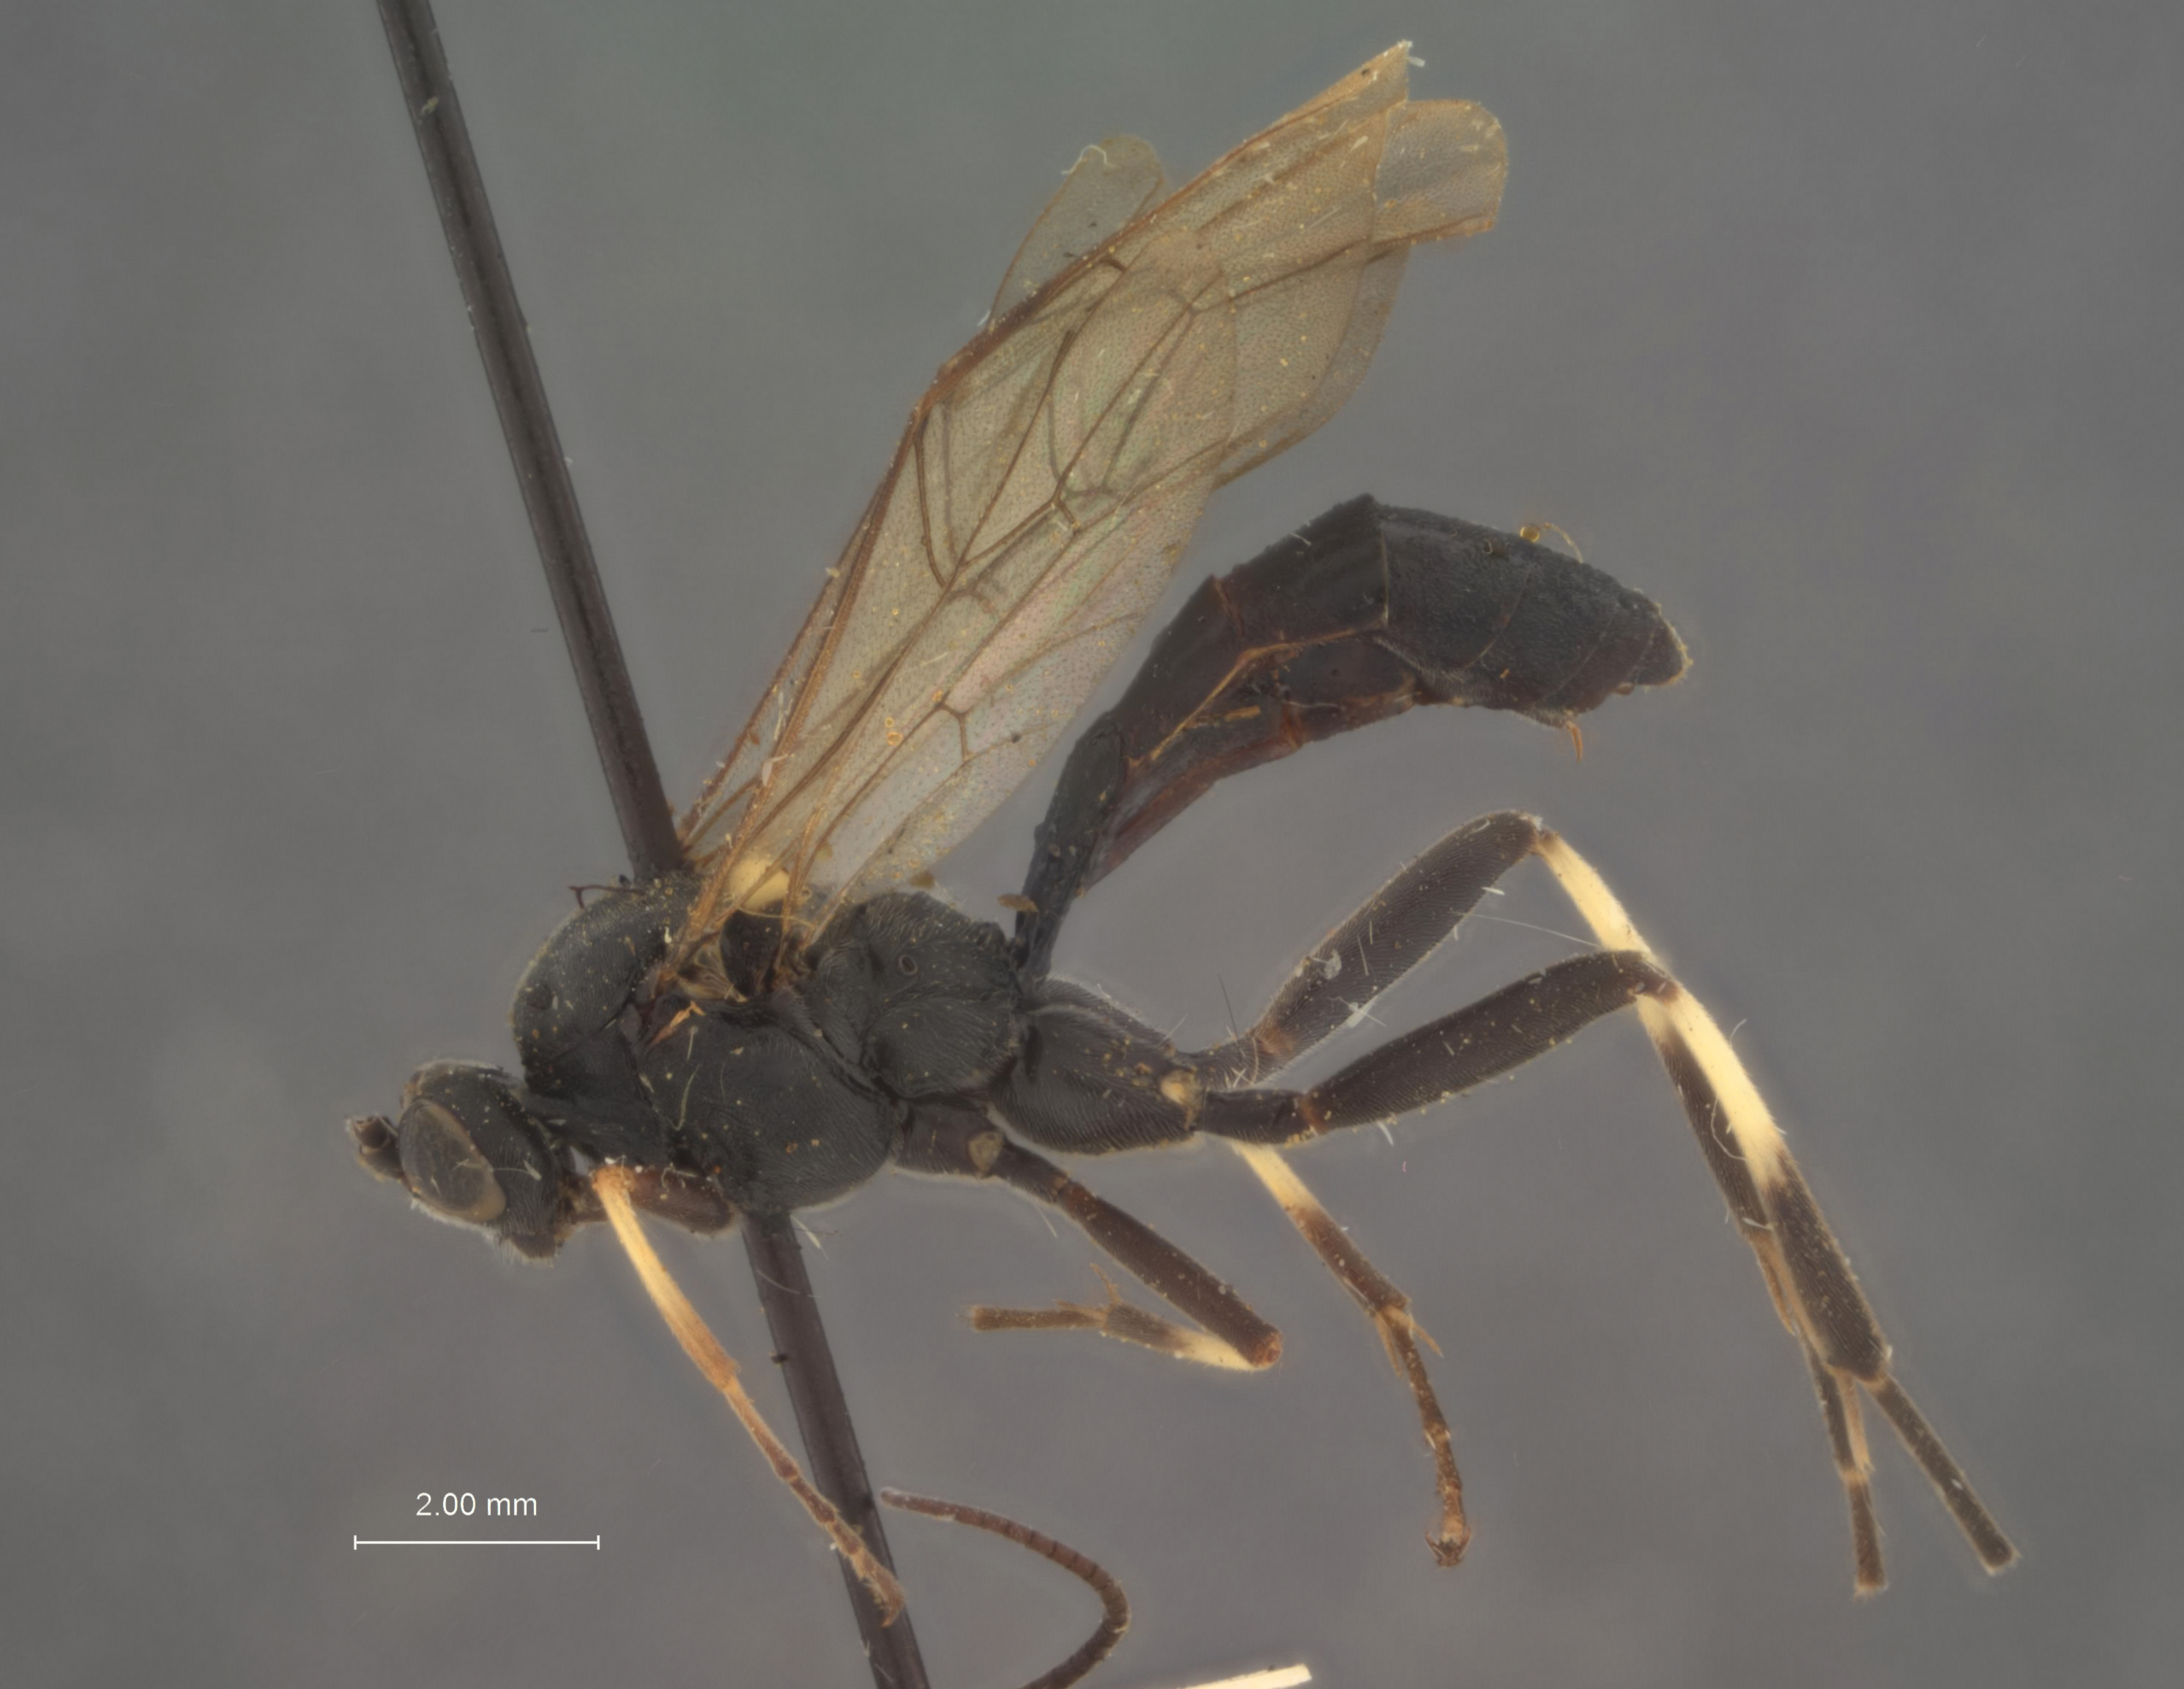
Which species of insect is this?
Neoprotarchus ater
